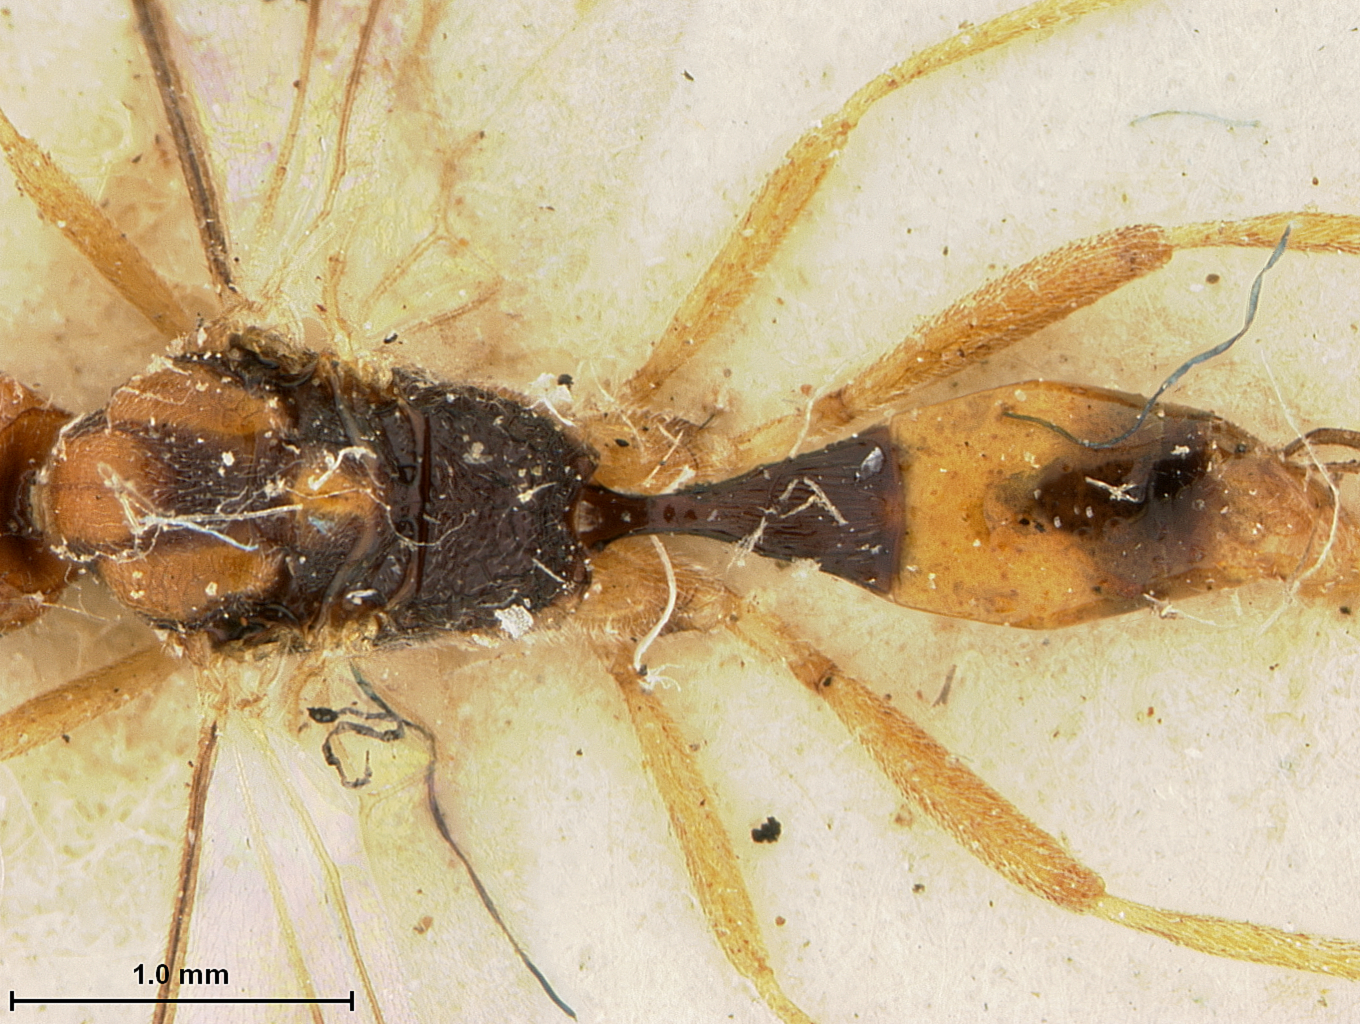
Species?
Meteorus japonicus
